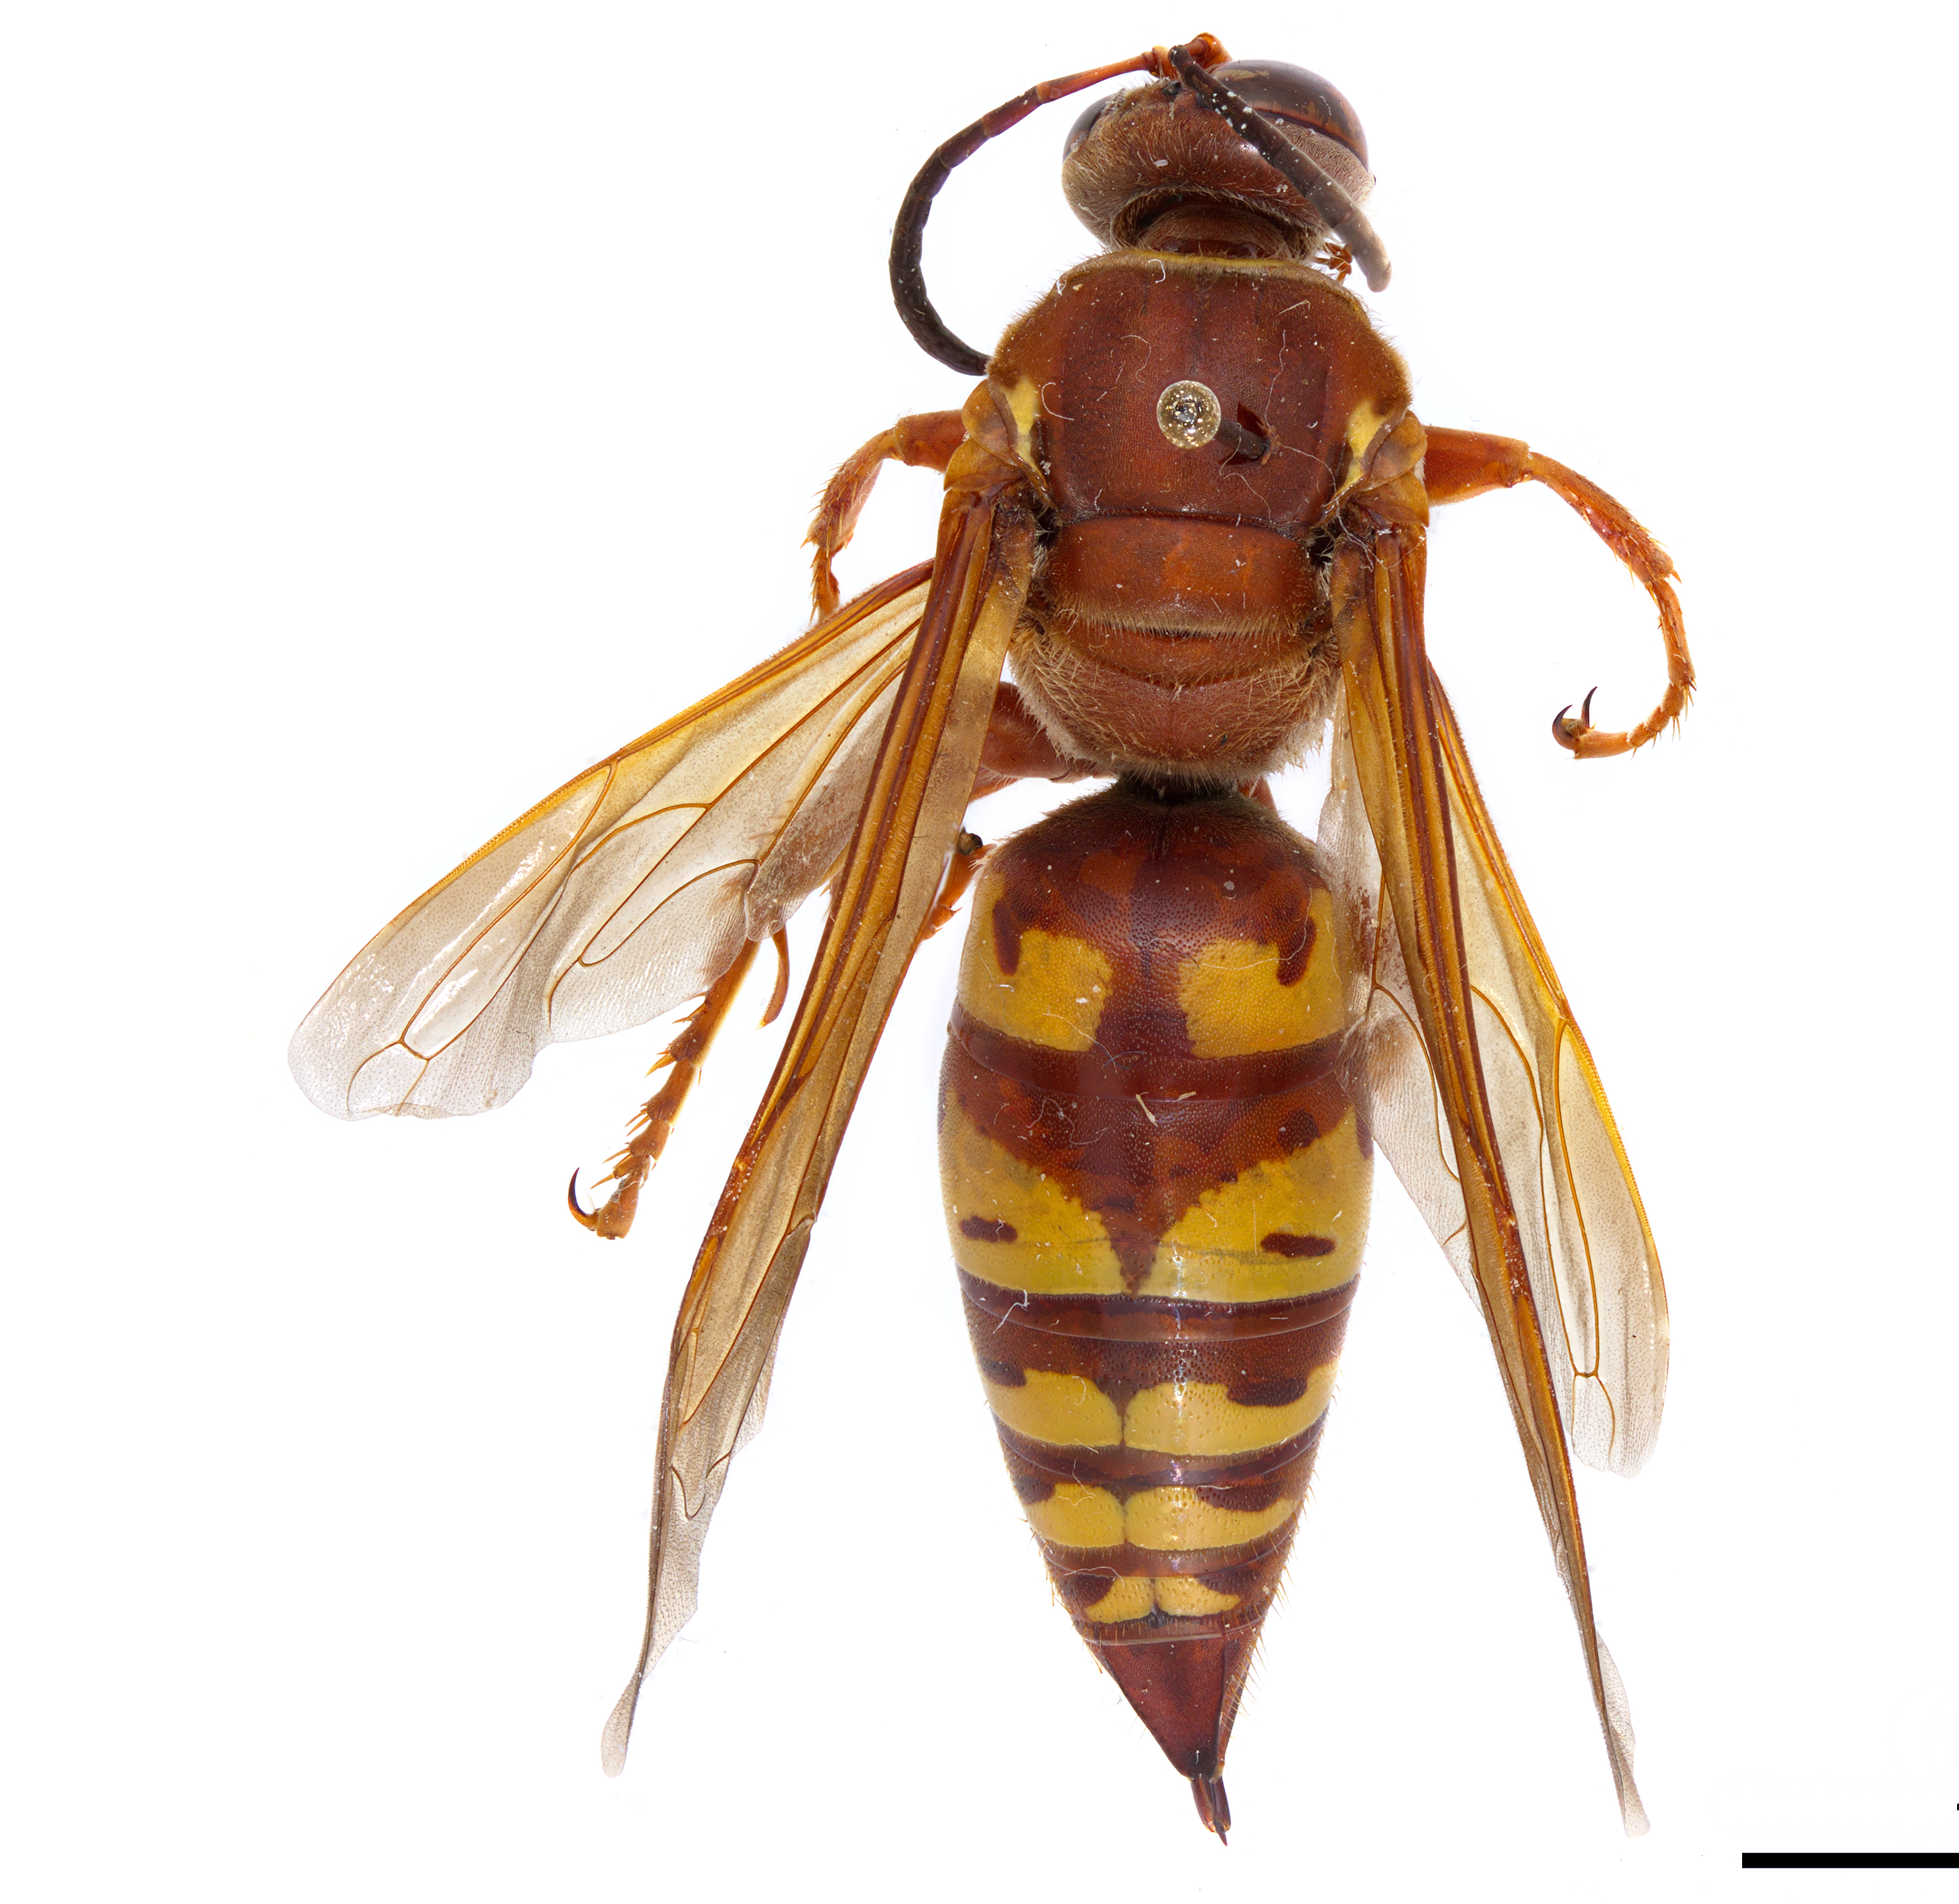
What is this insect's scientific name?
Sphecius grandis
